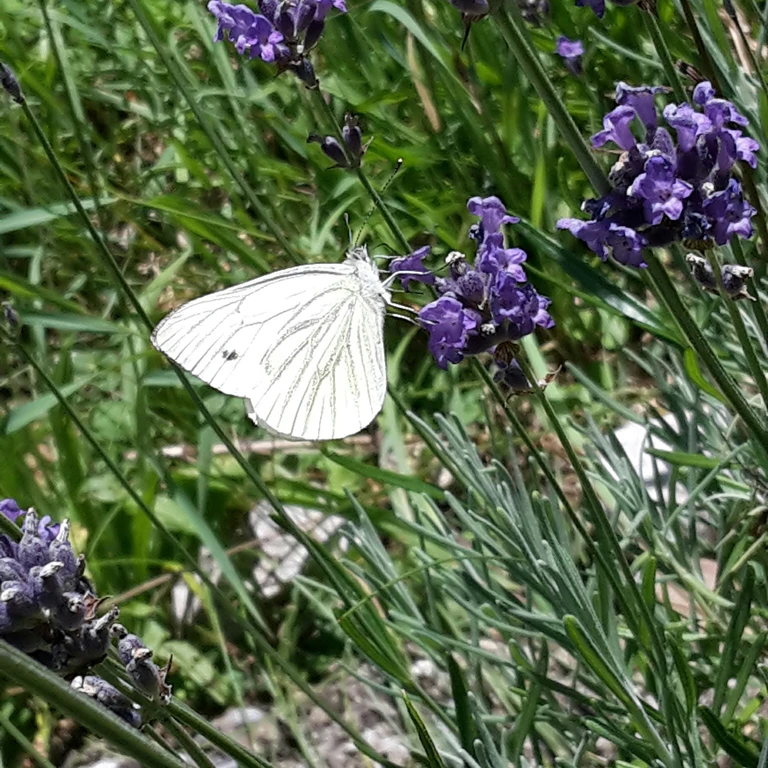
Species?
Pieris napi
